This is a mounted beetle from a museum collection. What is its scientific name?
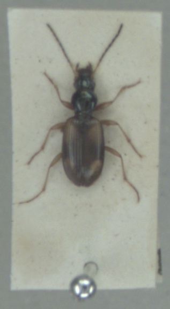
Bembidion fluviatile
